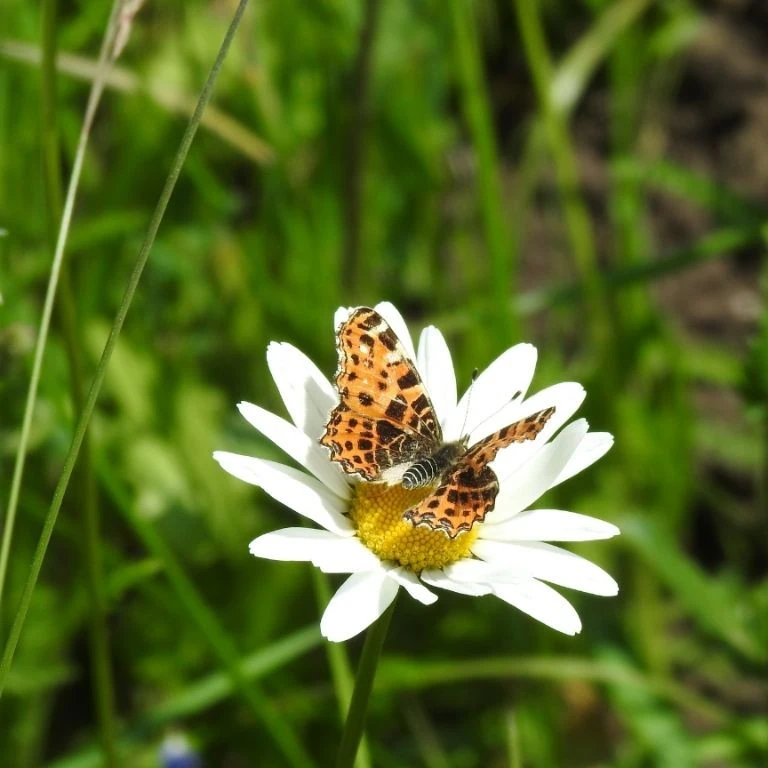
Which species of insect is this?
Araschnia levana
